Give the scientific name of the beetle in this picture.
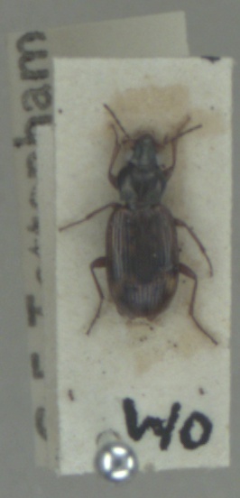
Bembidion dentellum
